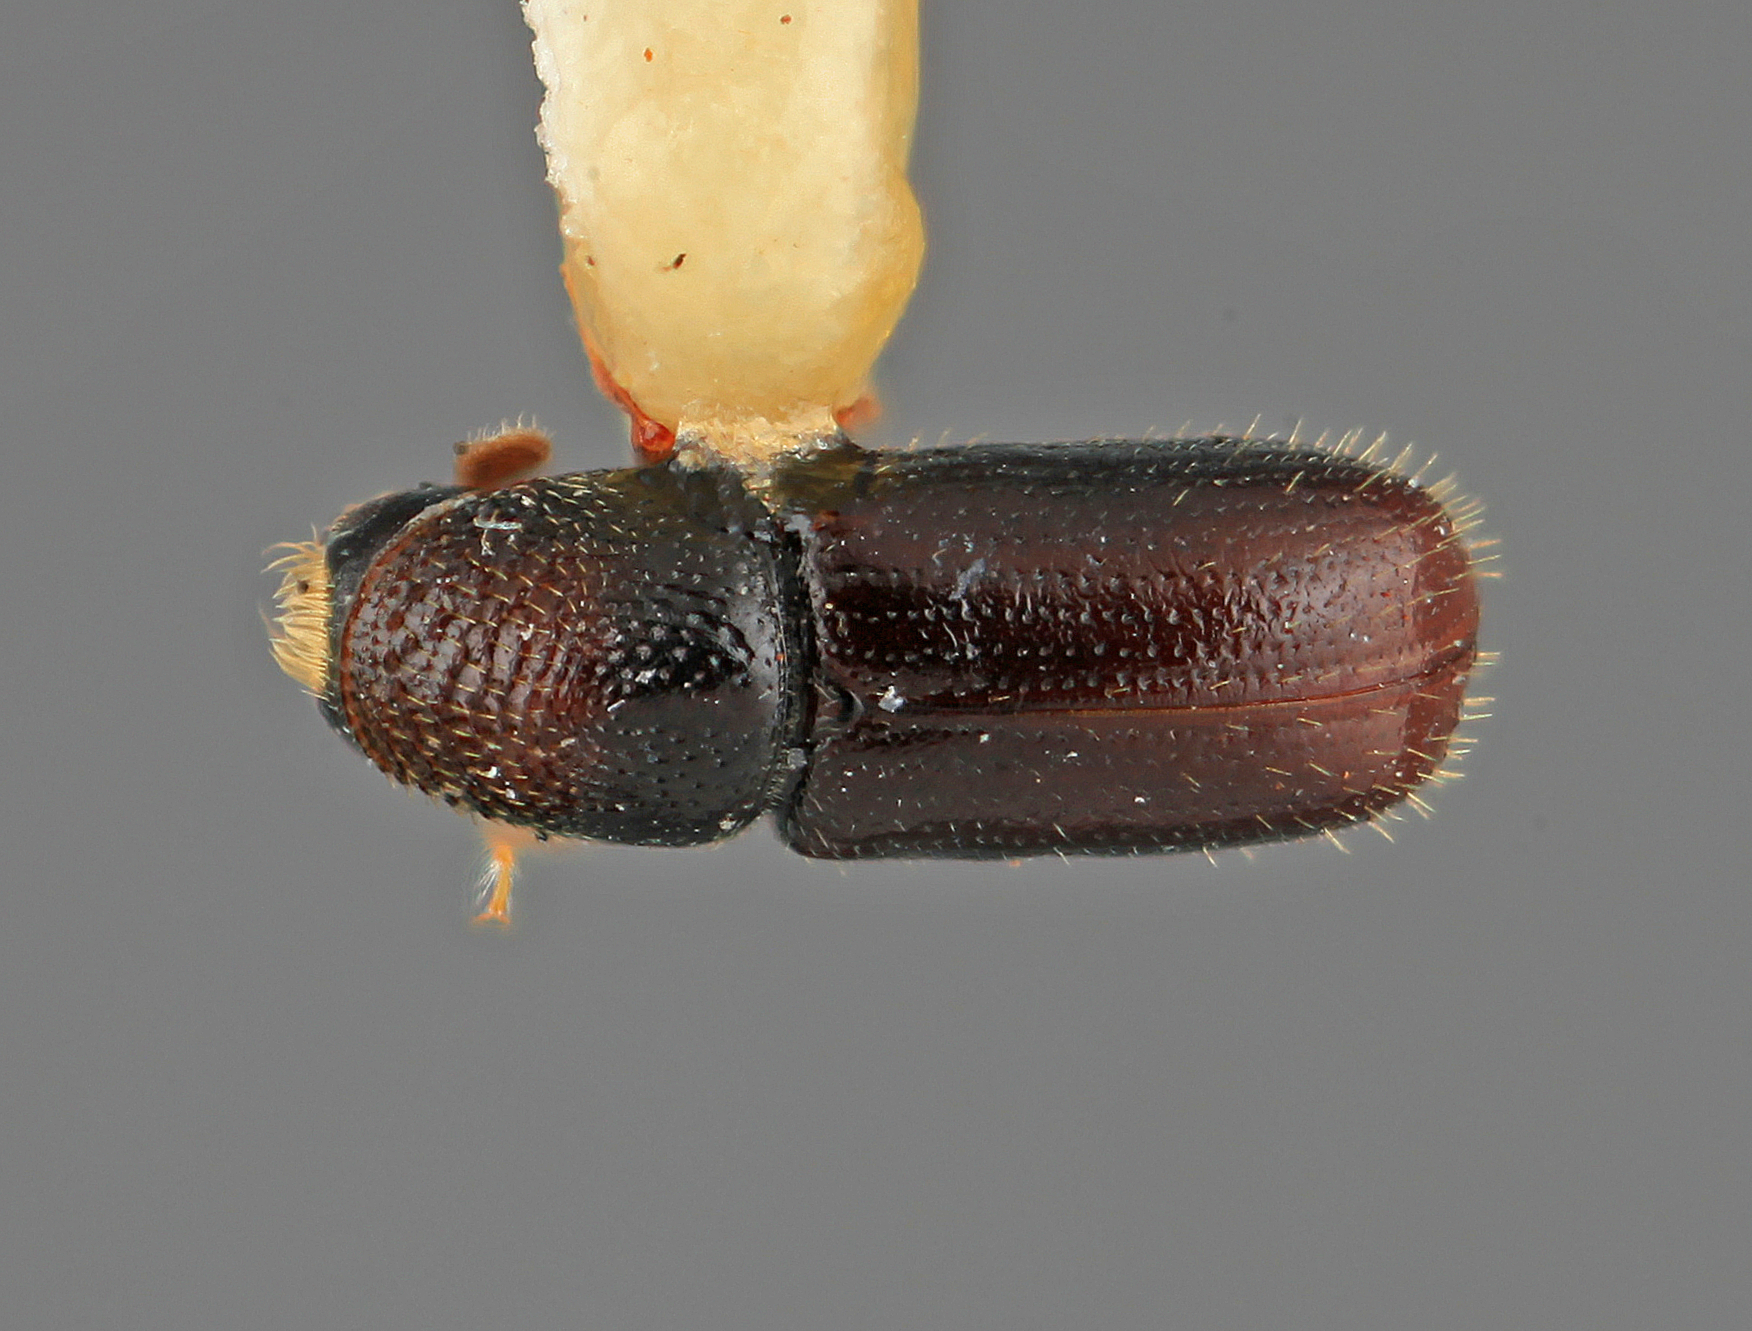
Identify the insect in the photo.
Pityophthorus conspectus
